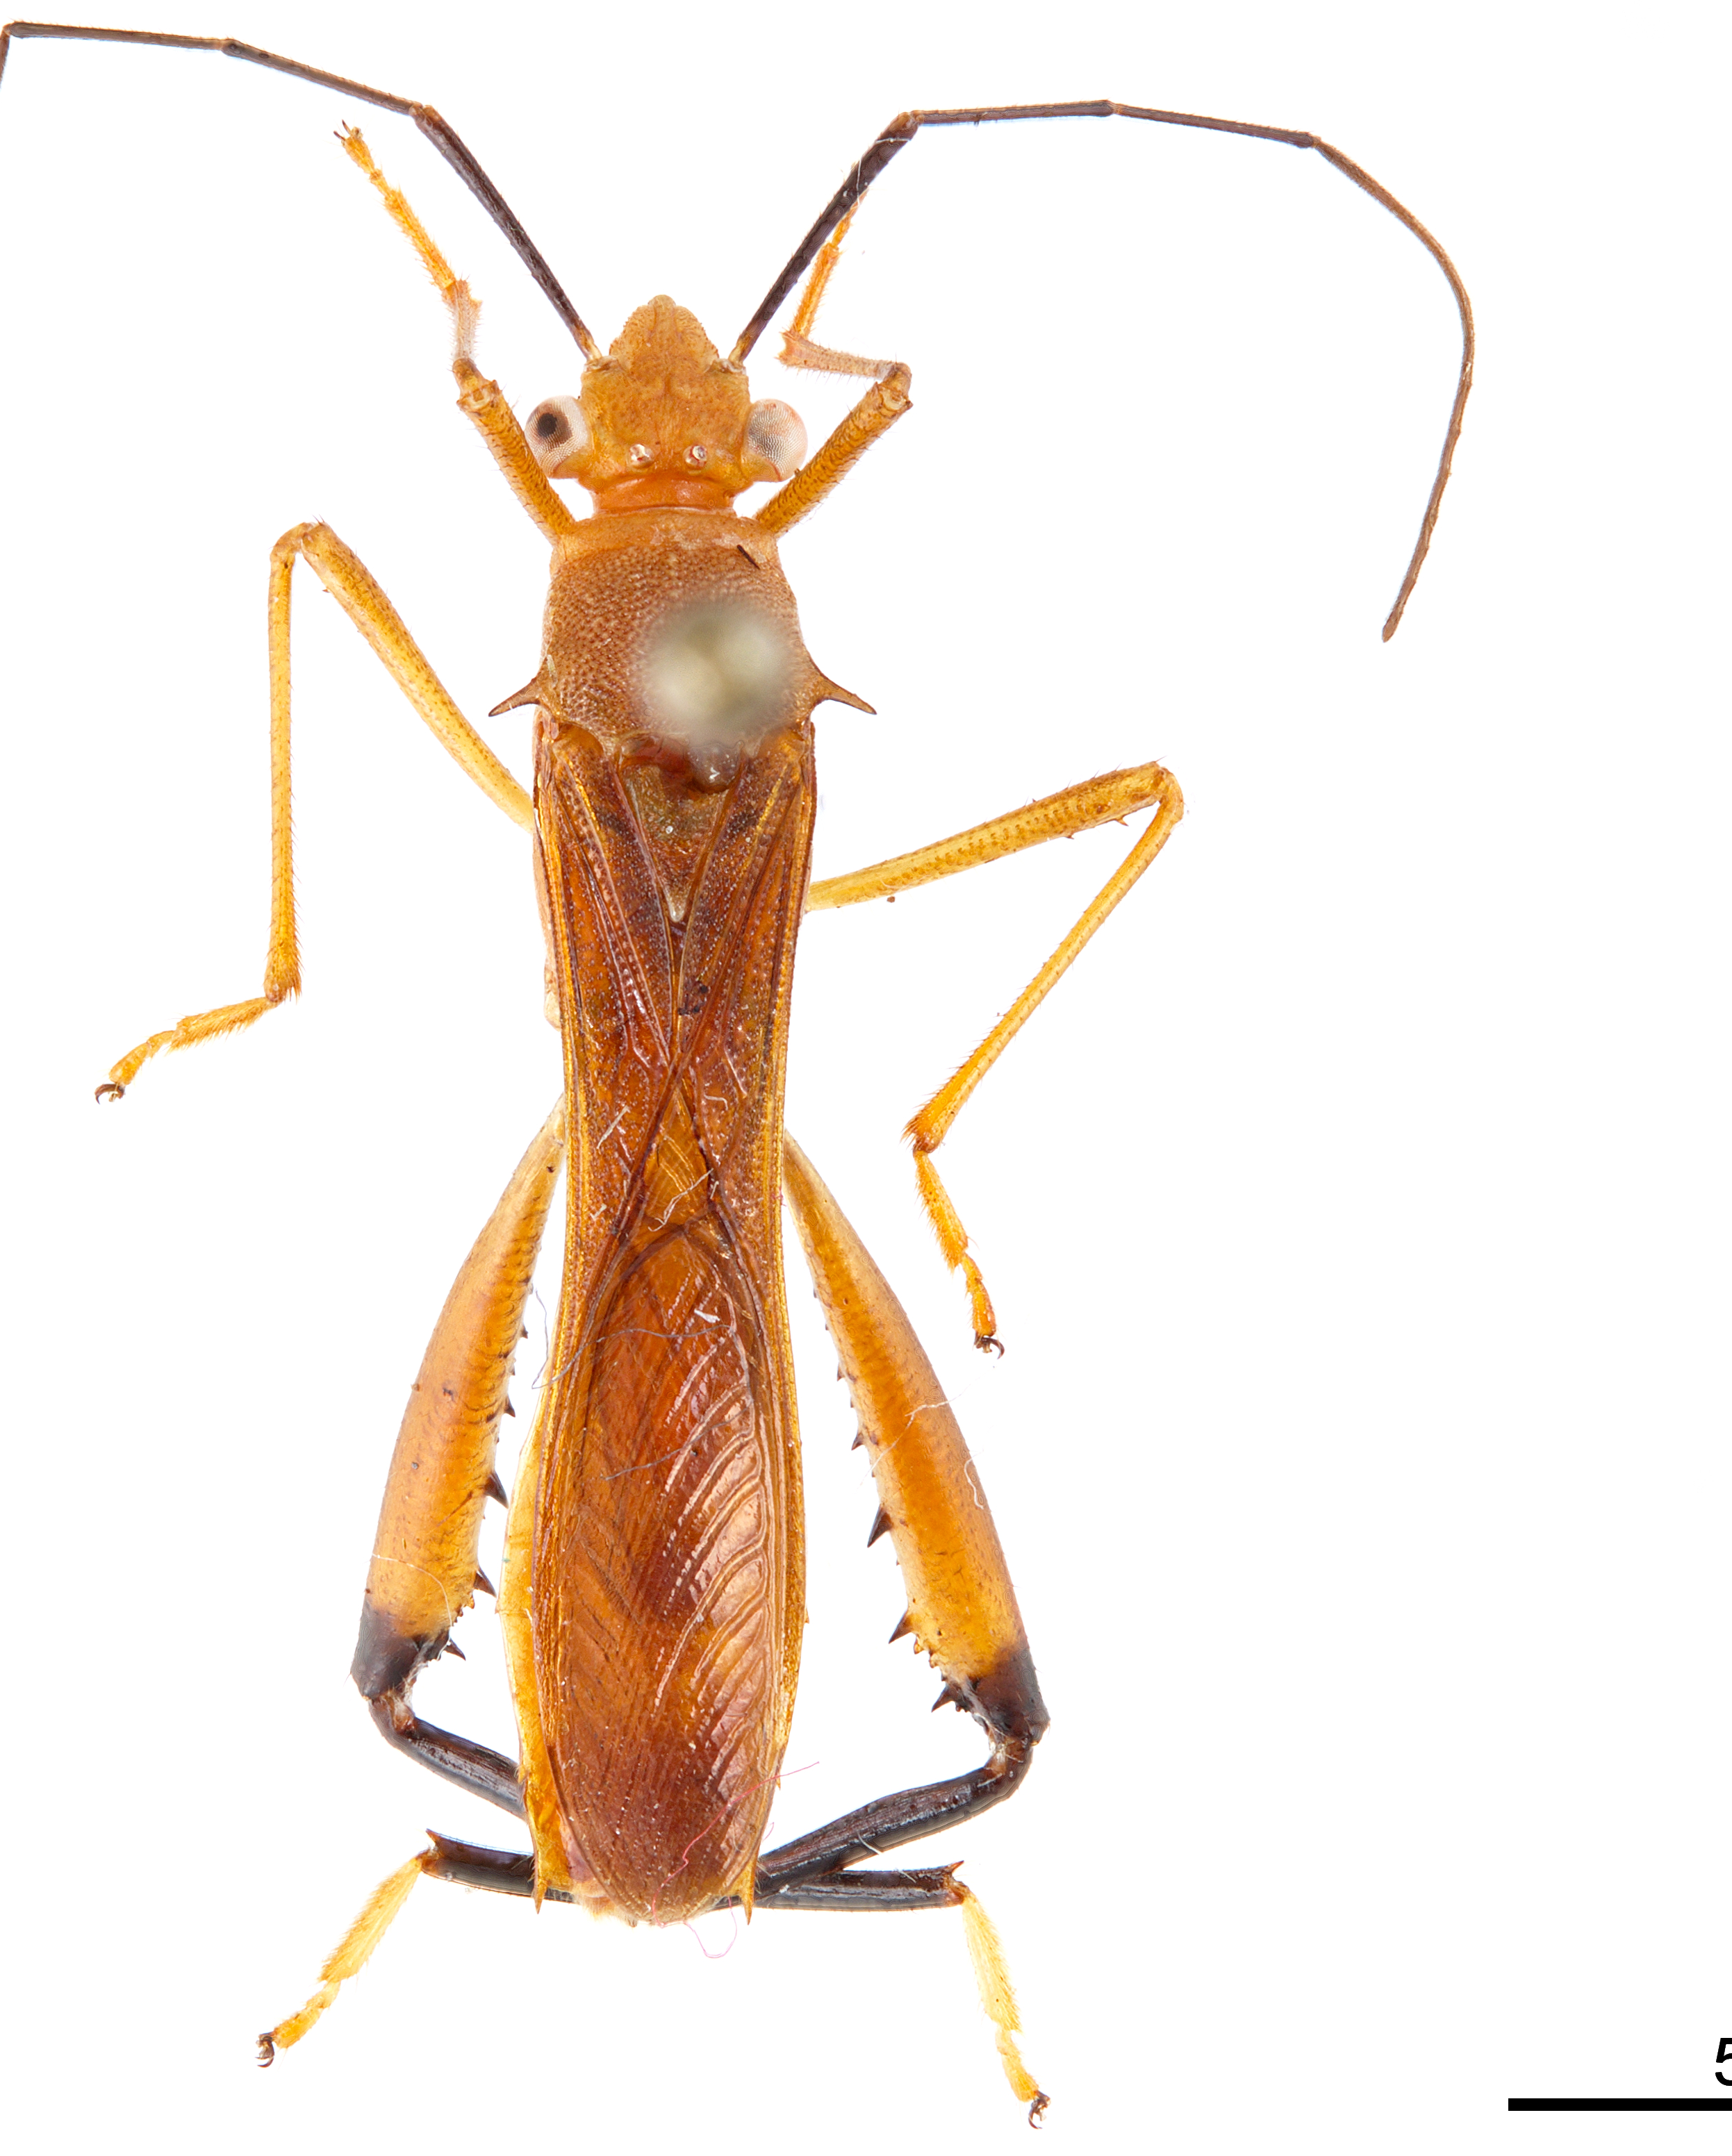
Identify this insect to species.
Hyalymenus sinuatus
